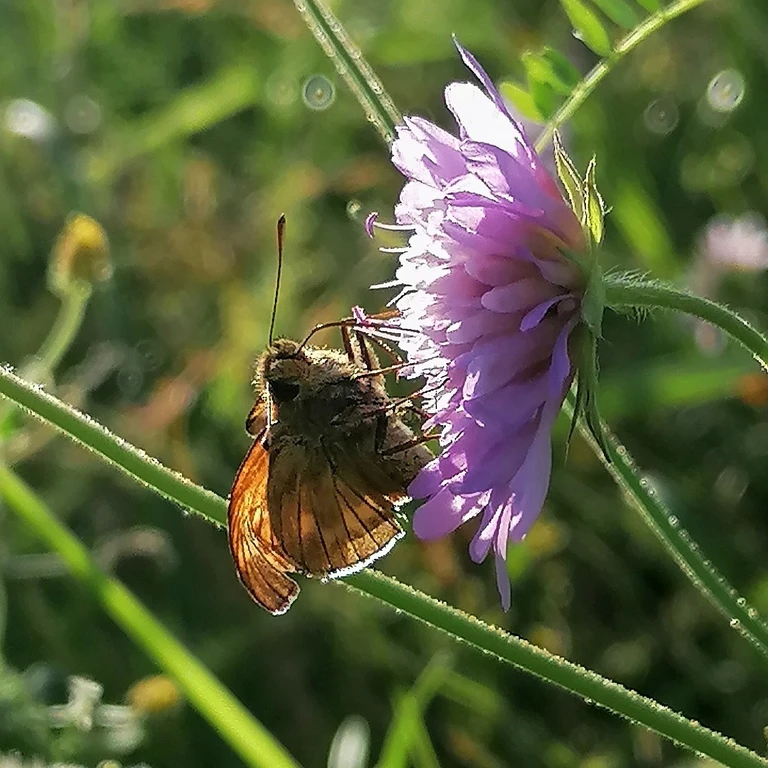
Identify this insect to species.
Ochlodes sylvanus (also Ochlodes venata)
